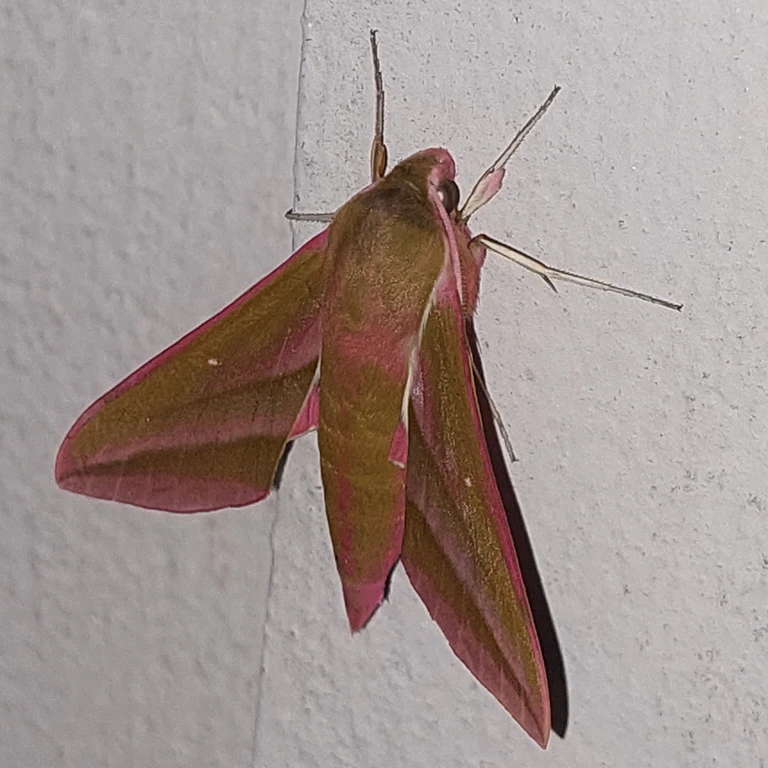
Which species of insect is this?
Deilephila elpenor
